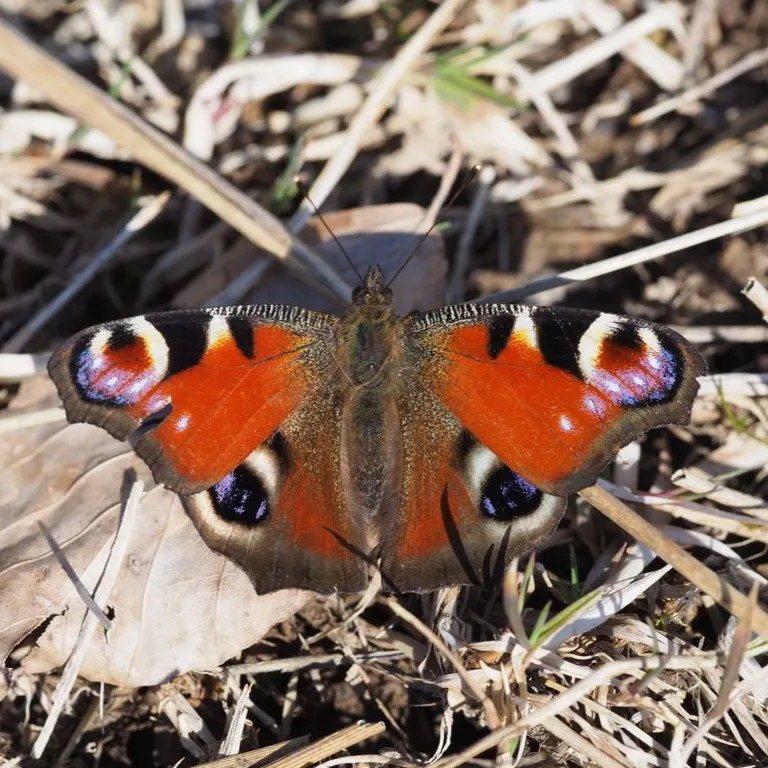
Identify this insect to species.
Aglais io
